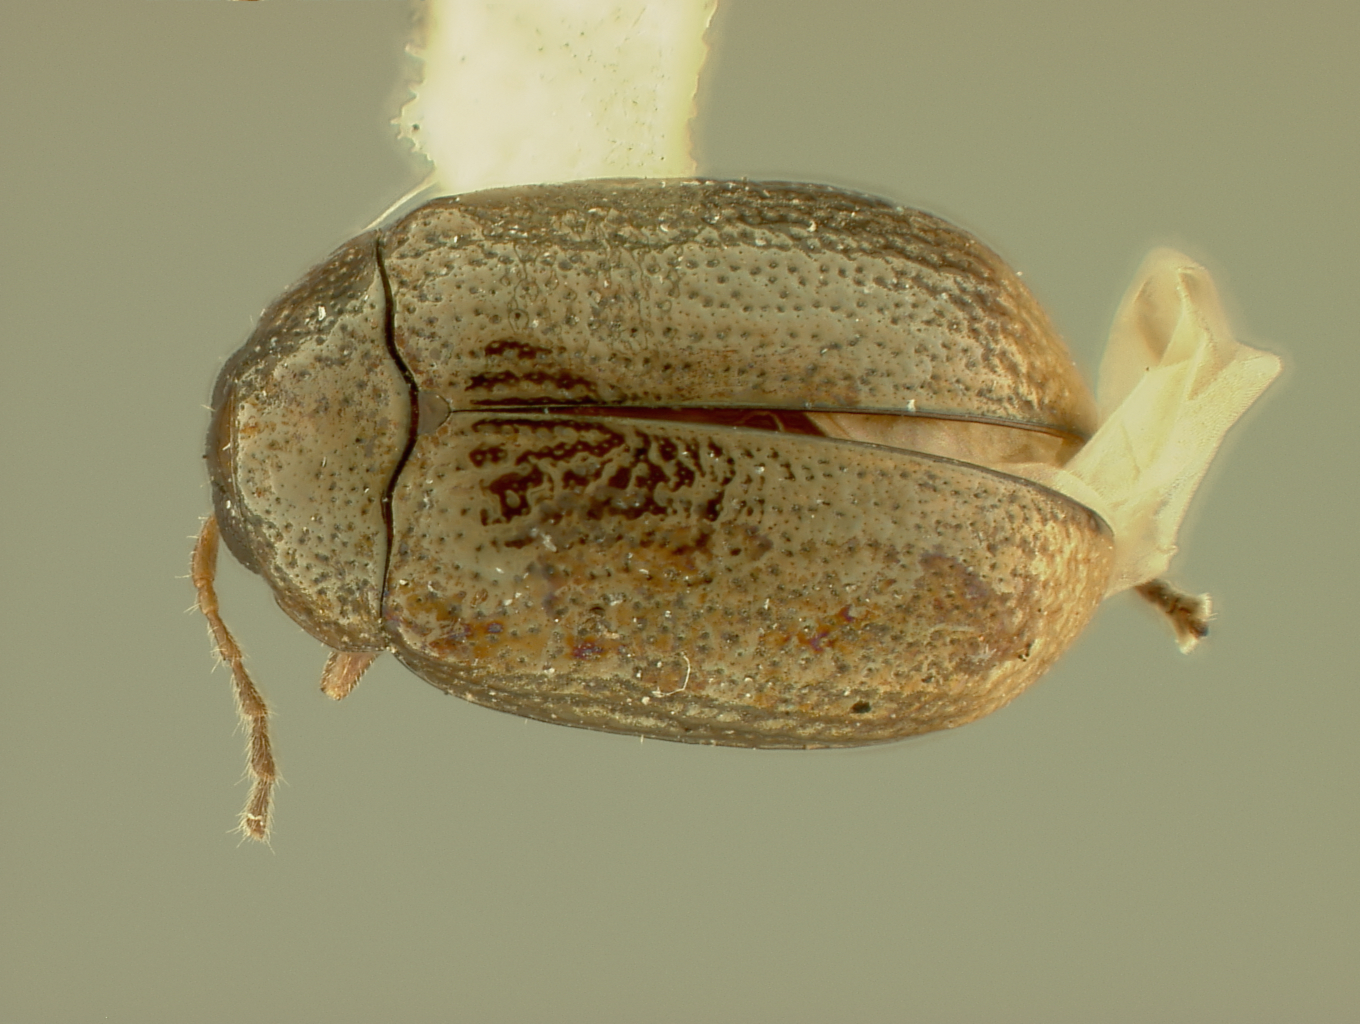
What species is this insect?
Apraea jamaicensis
